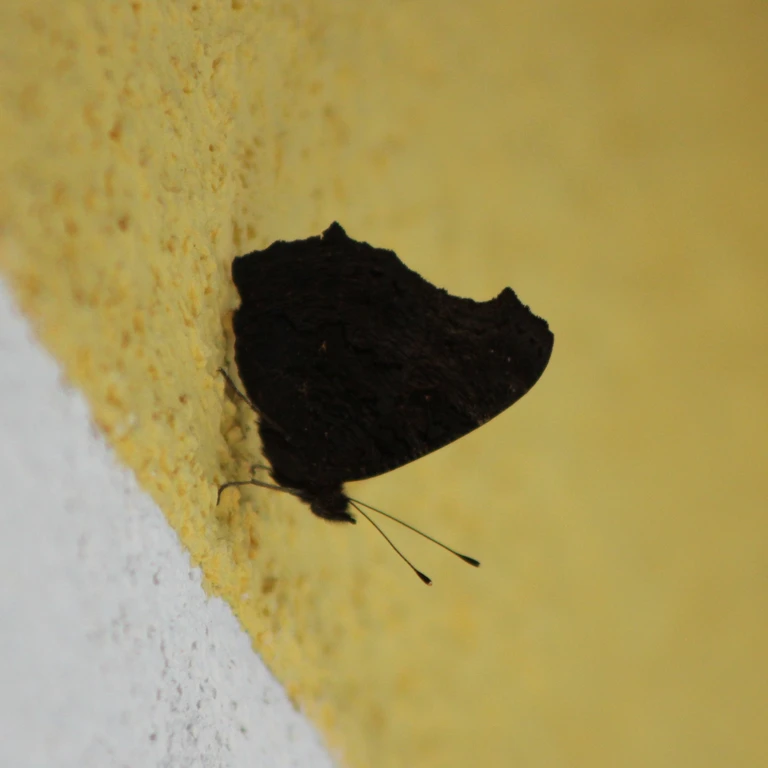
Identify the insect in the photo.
Aglais io
